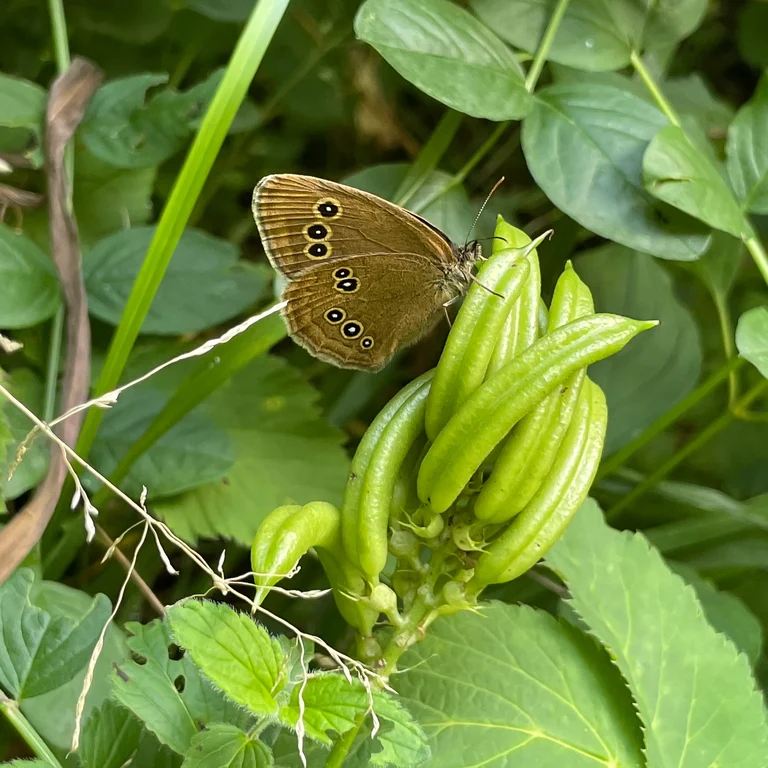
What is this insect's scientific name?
Aphantopus hyperantus
